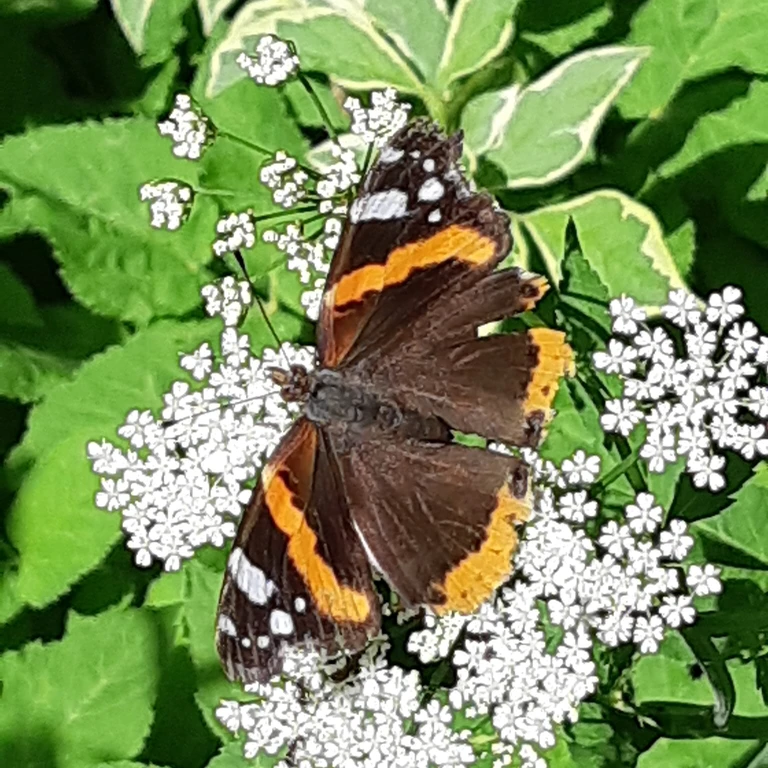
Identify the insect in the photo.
Vanessa atalanta
